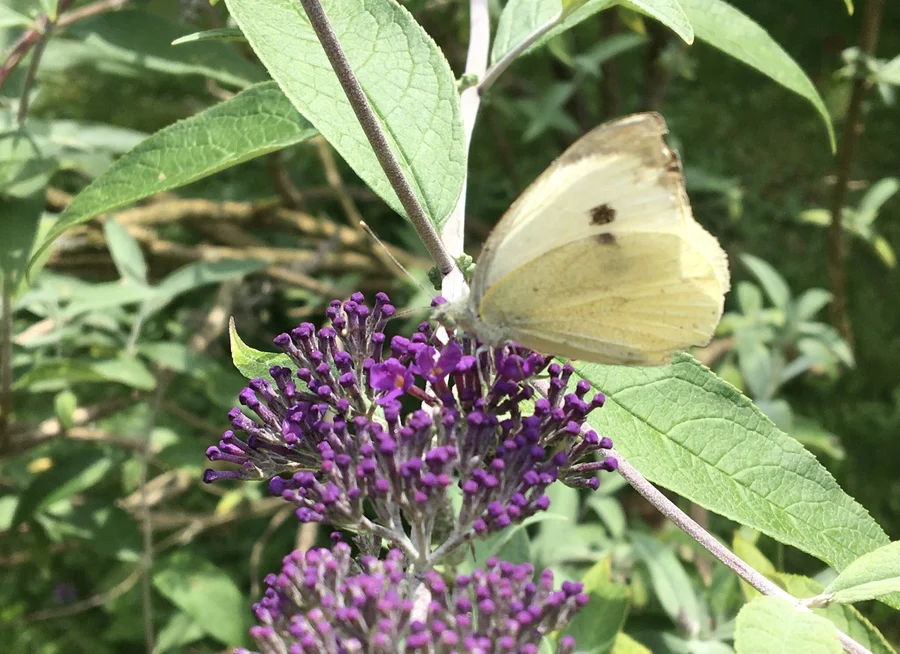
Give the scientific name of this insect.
Pieris brassicae
